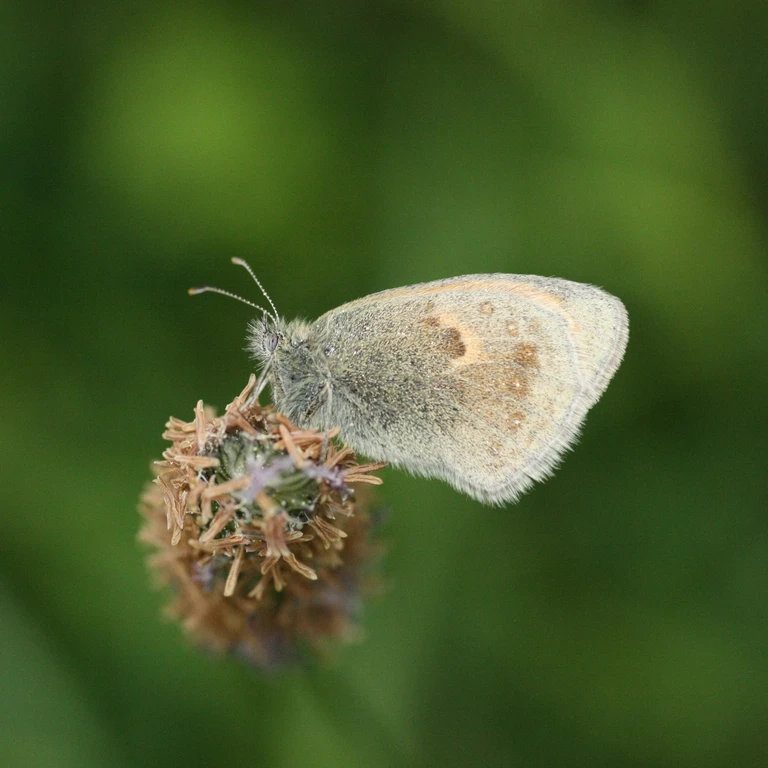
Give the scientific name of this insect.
Coenonympha pamphilus
